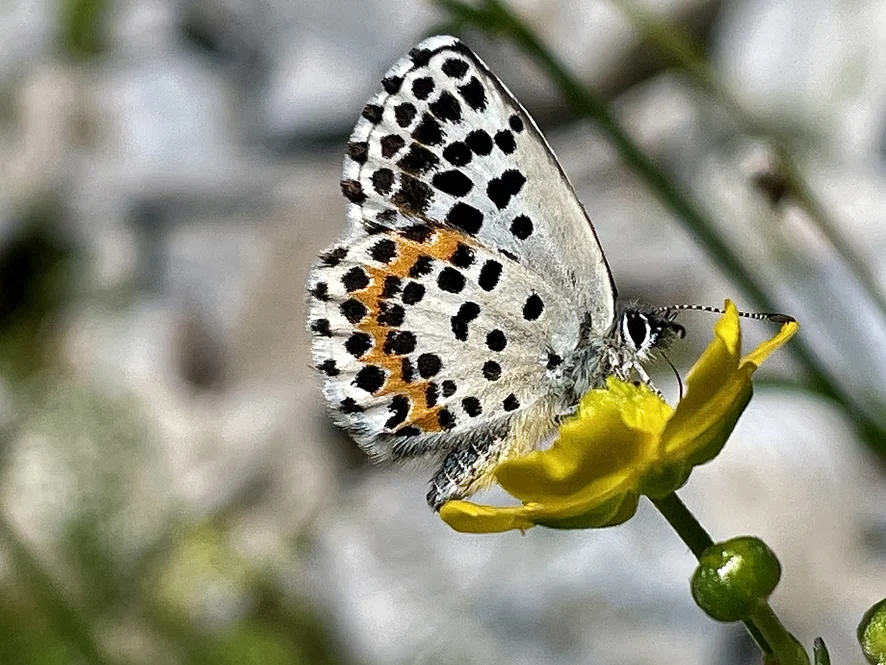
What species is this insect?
Scolitantides orion
